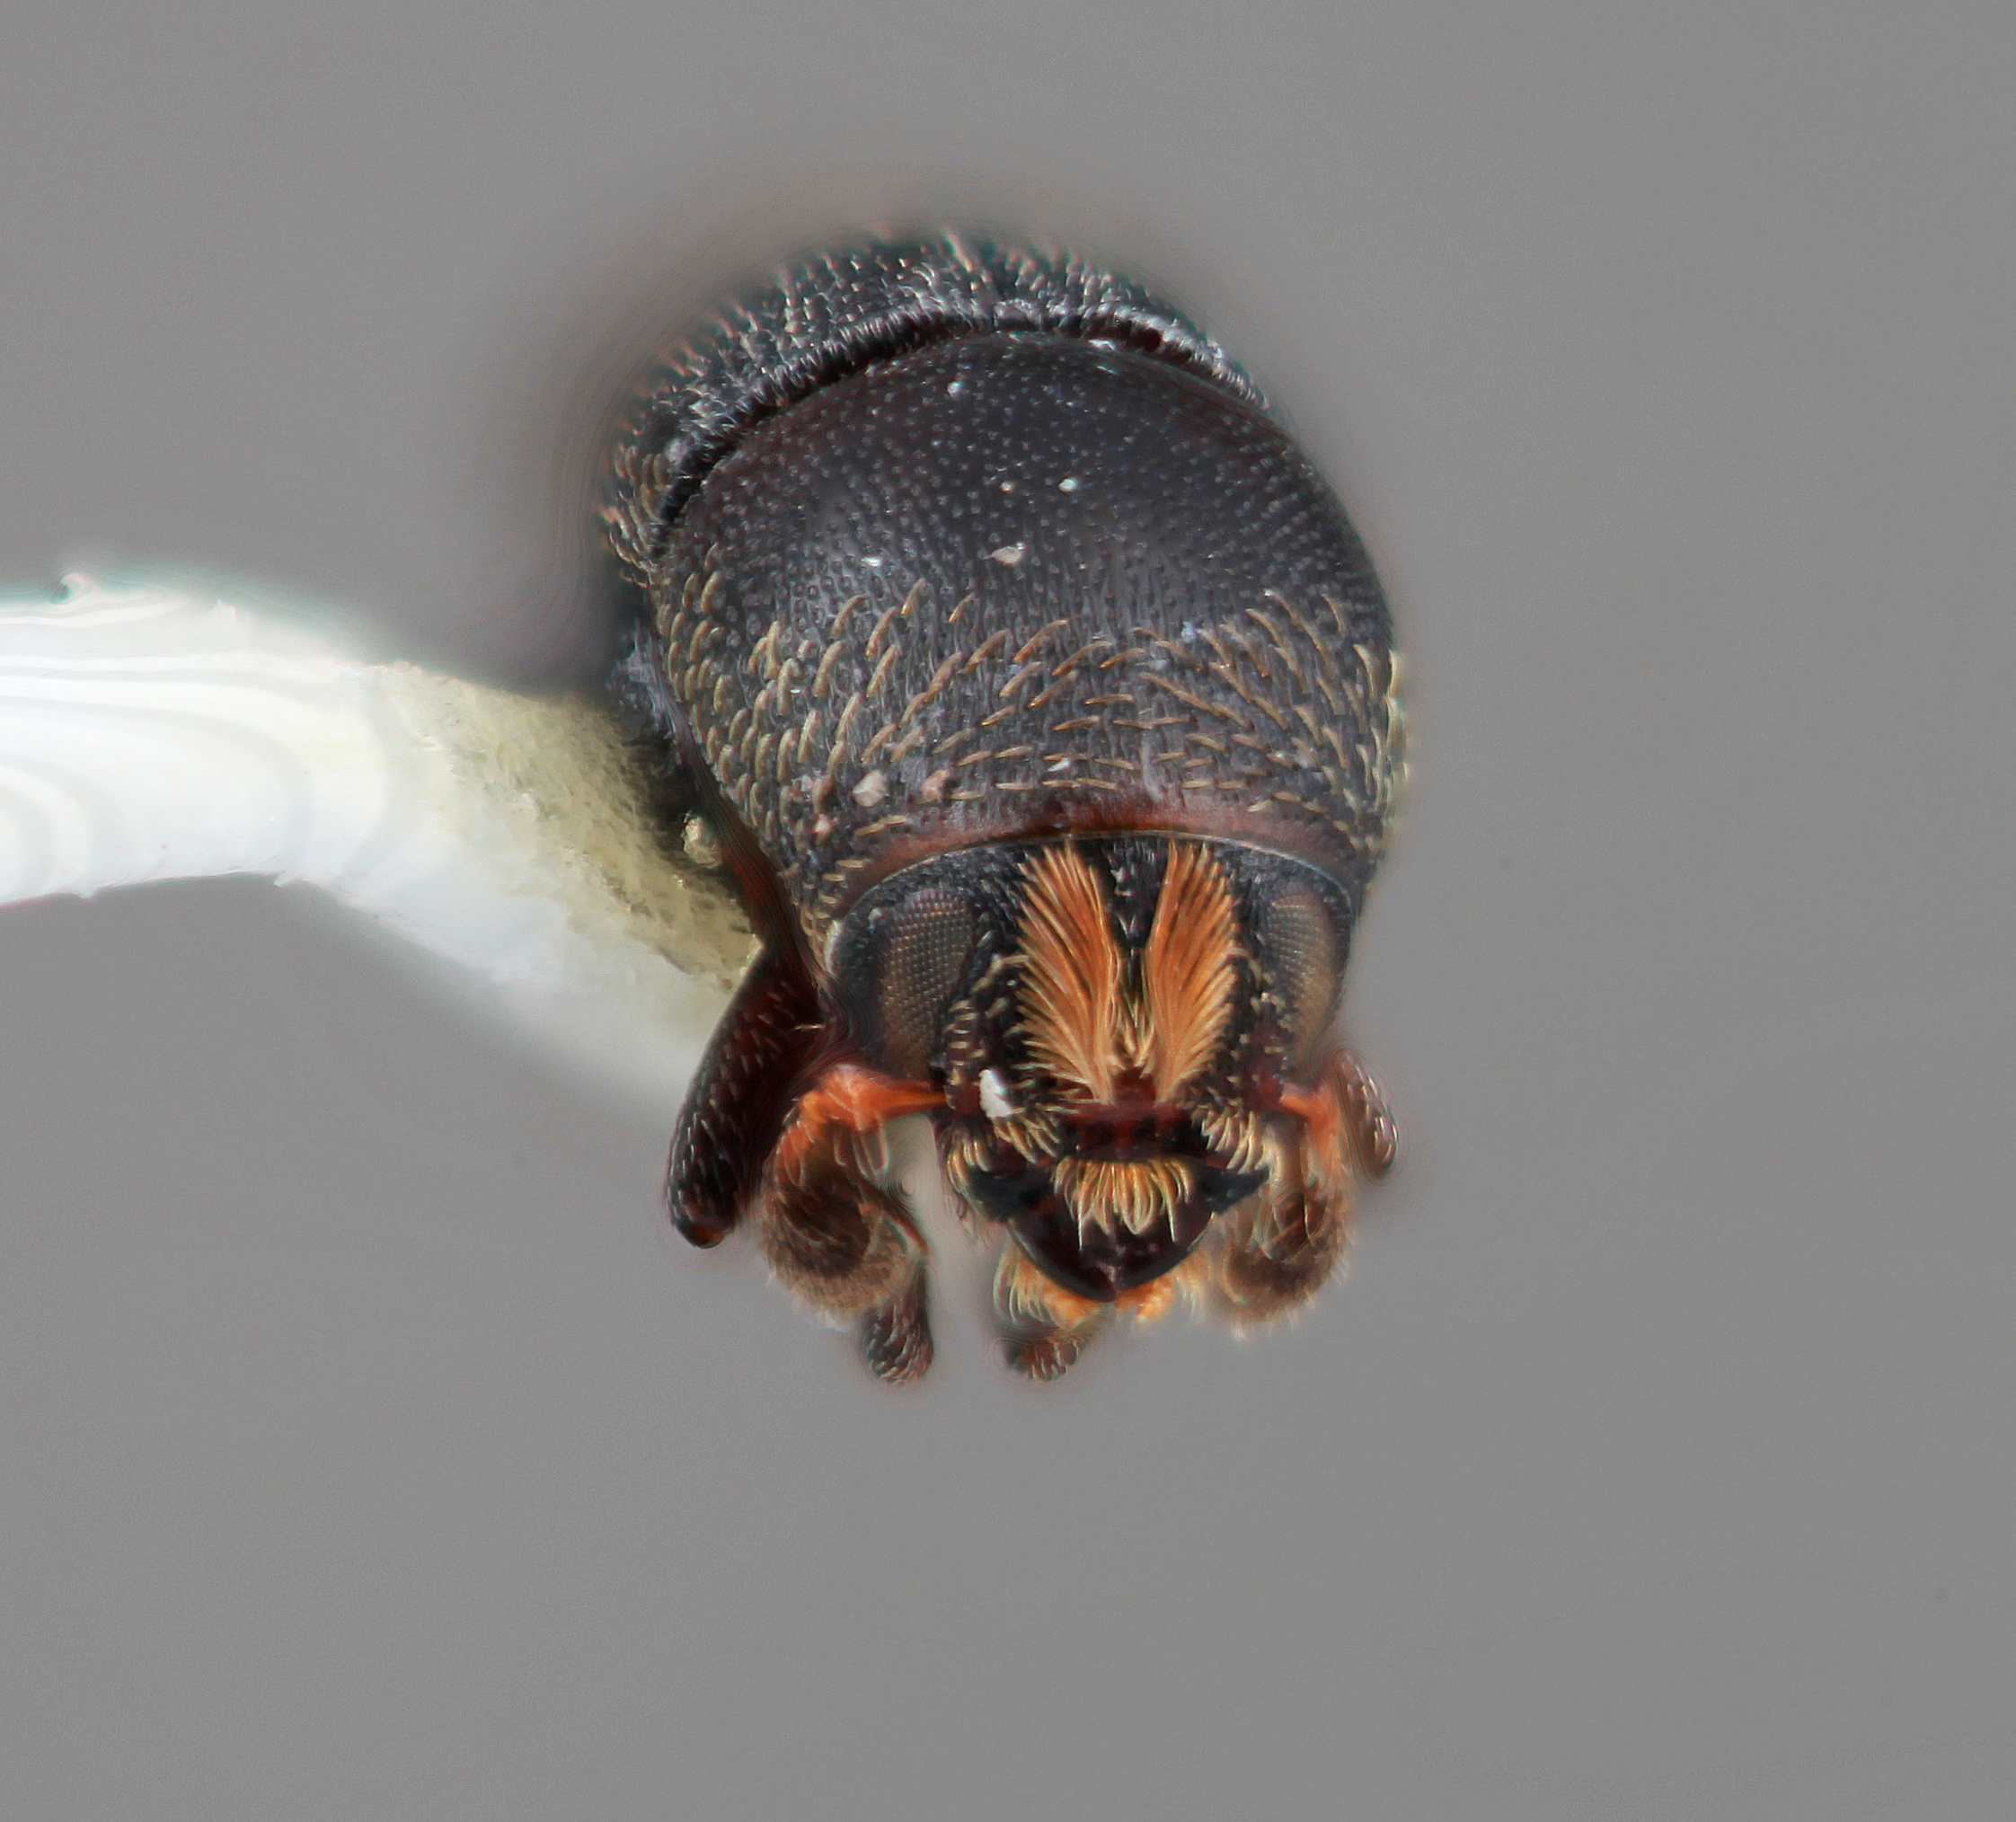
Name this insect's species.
Cnemonyx protivorus
